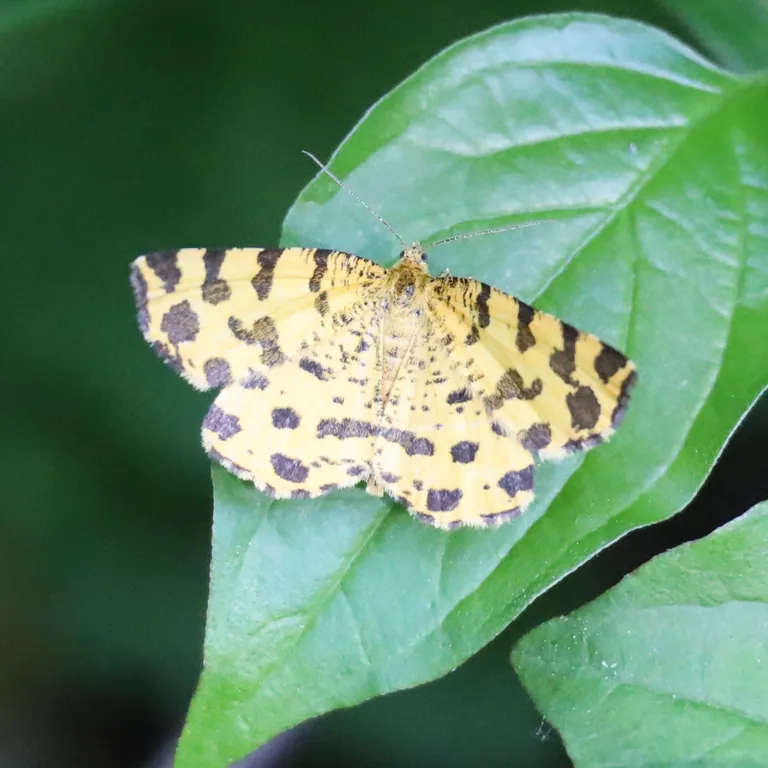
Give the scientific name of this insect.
Pseudopanthera macularia
